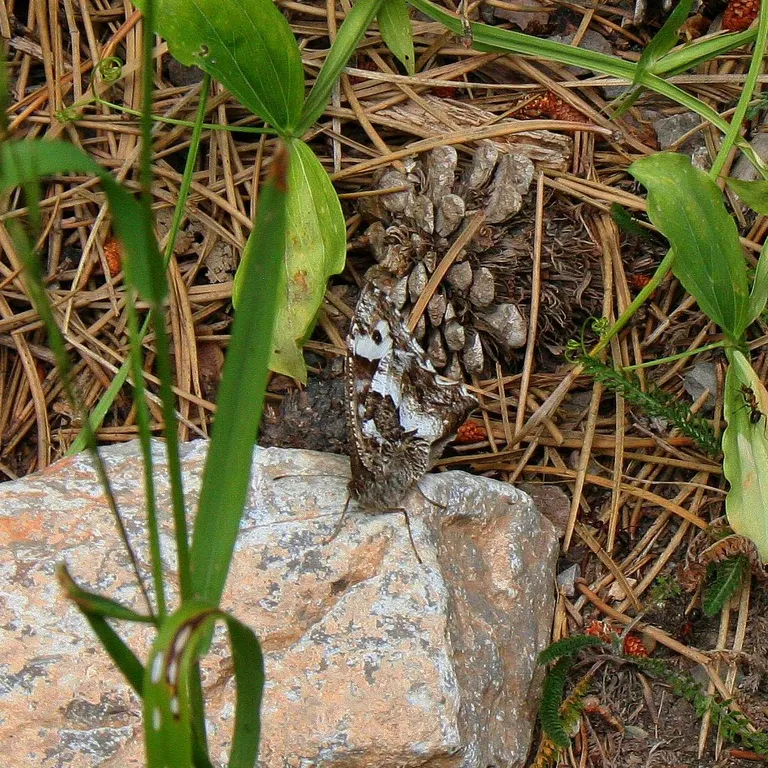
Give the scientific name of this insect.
Brintesia circe
